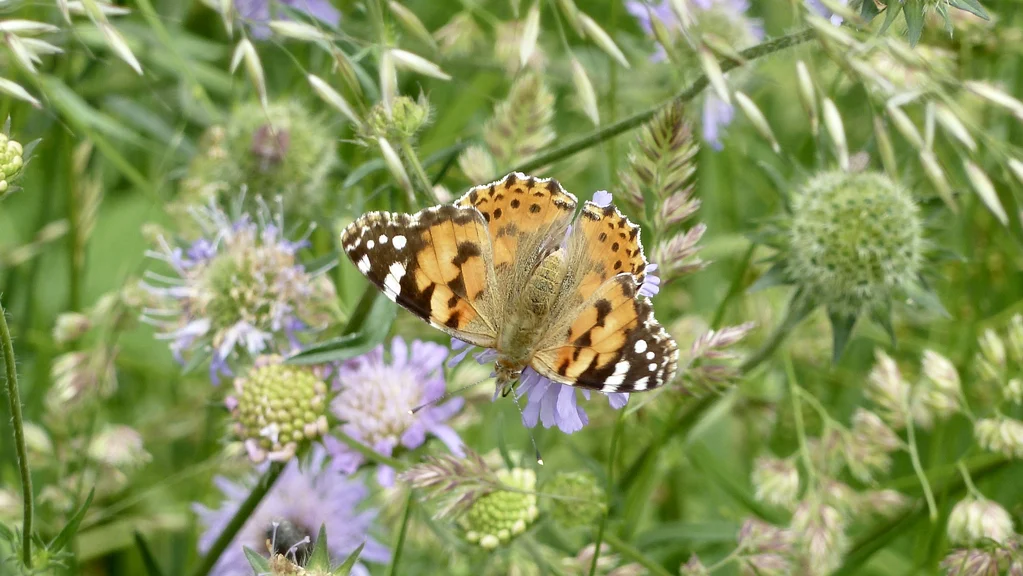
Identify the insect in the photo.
Vanessa cardui
